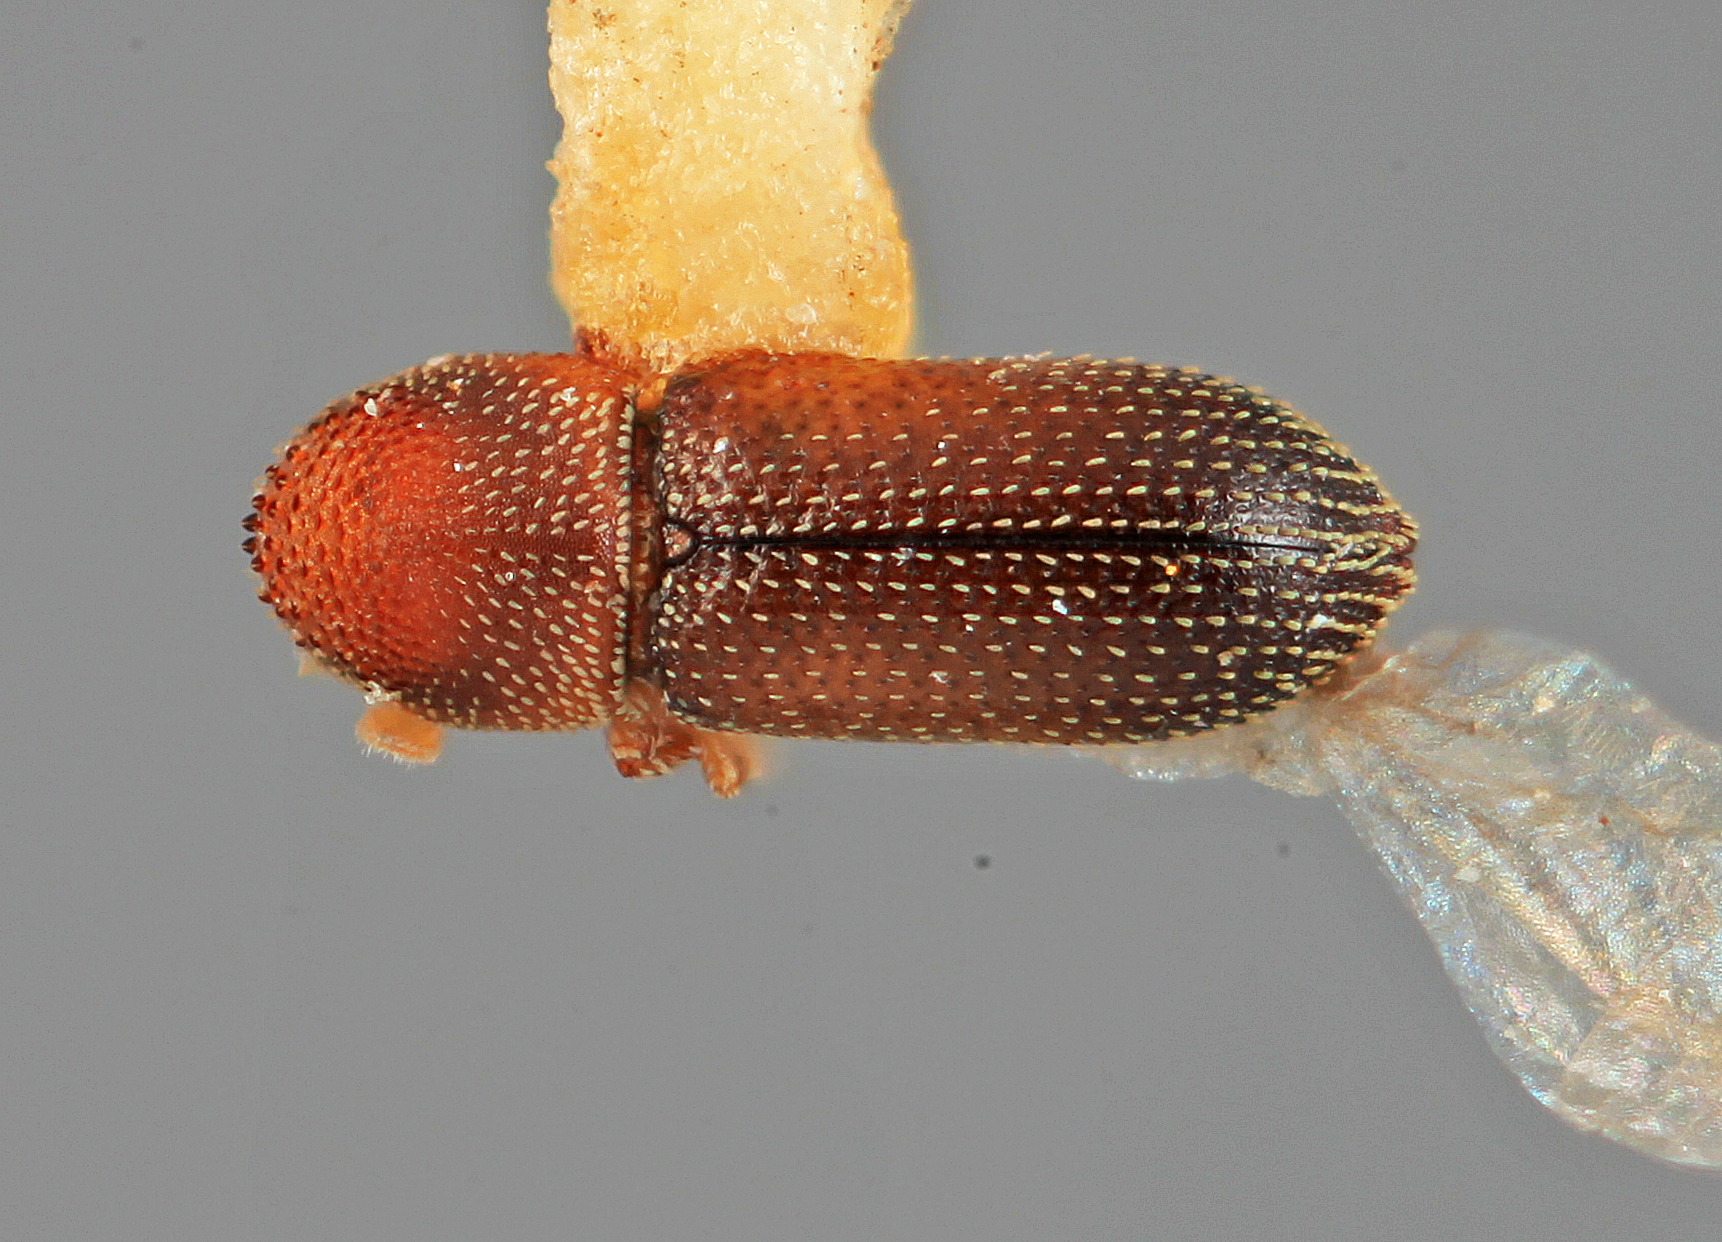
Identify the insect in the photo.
Micracis similis (also Micracisella similis)
